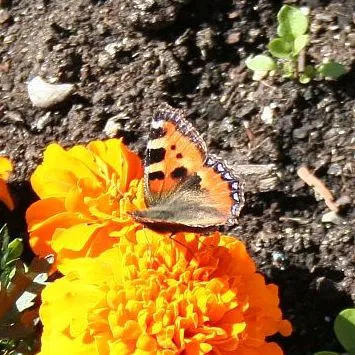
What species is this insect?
Aglais urticae
